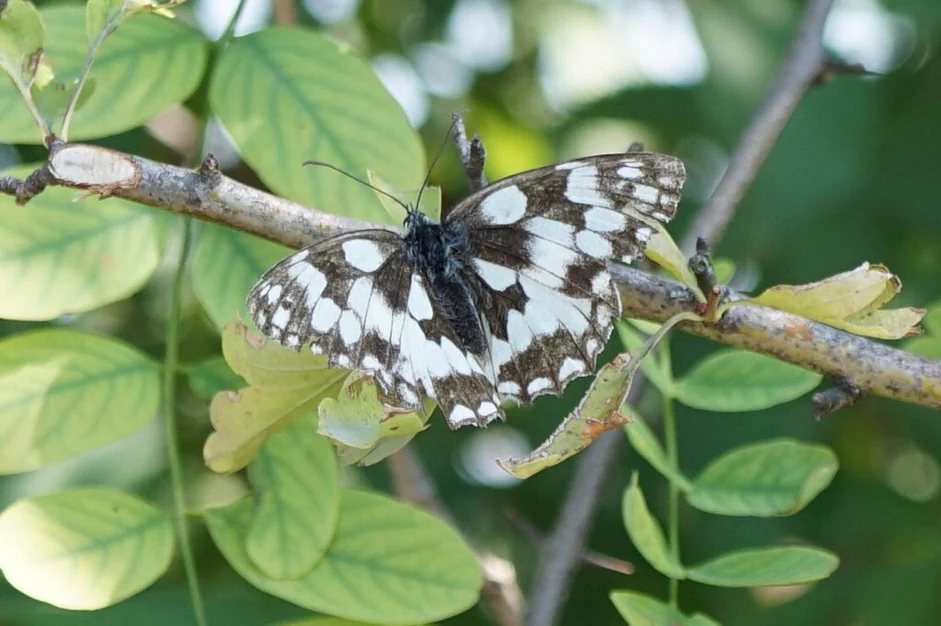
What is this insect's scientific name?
Melanargia galathea
